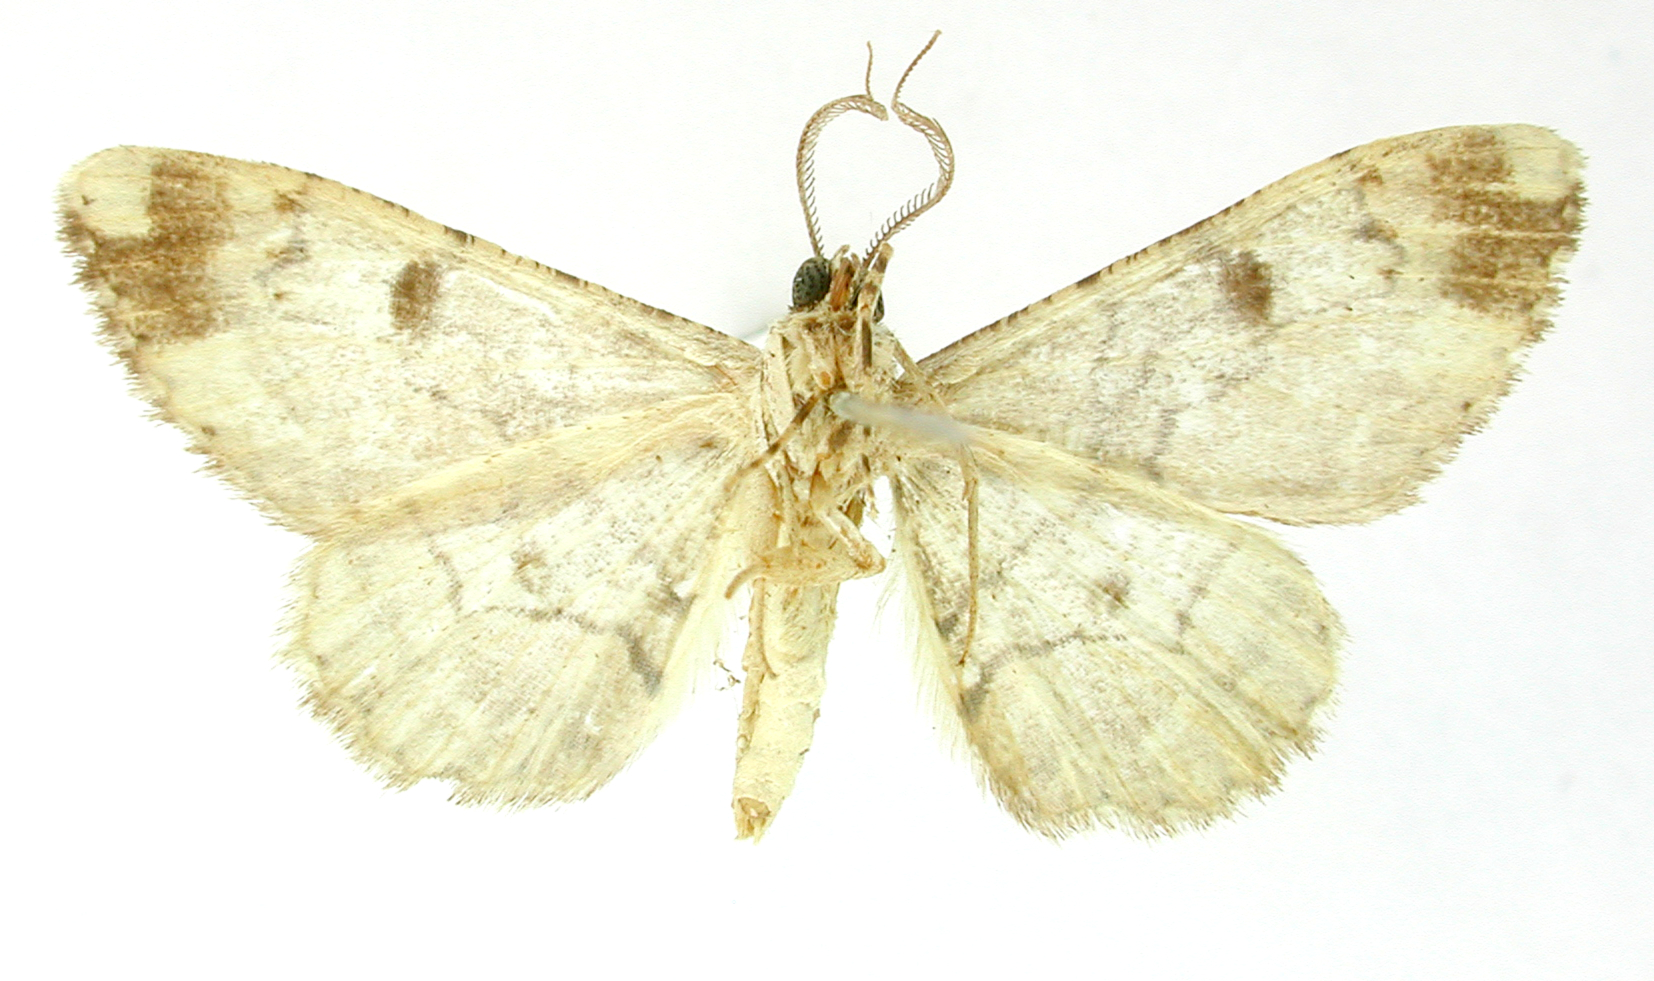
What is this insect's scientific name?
Iridopsis commixtata
